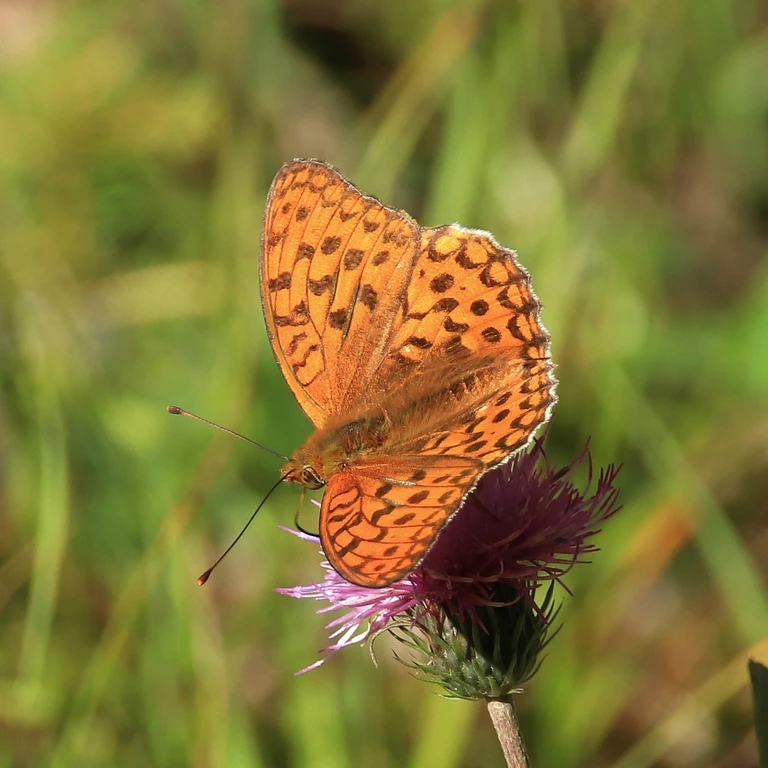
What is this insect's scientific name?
Fabriciana adippe
